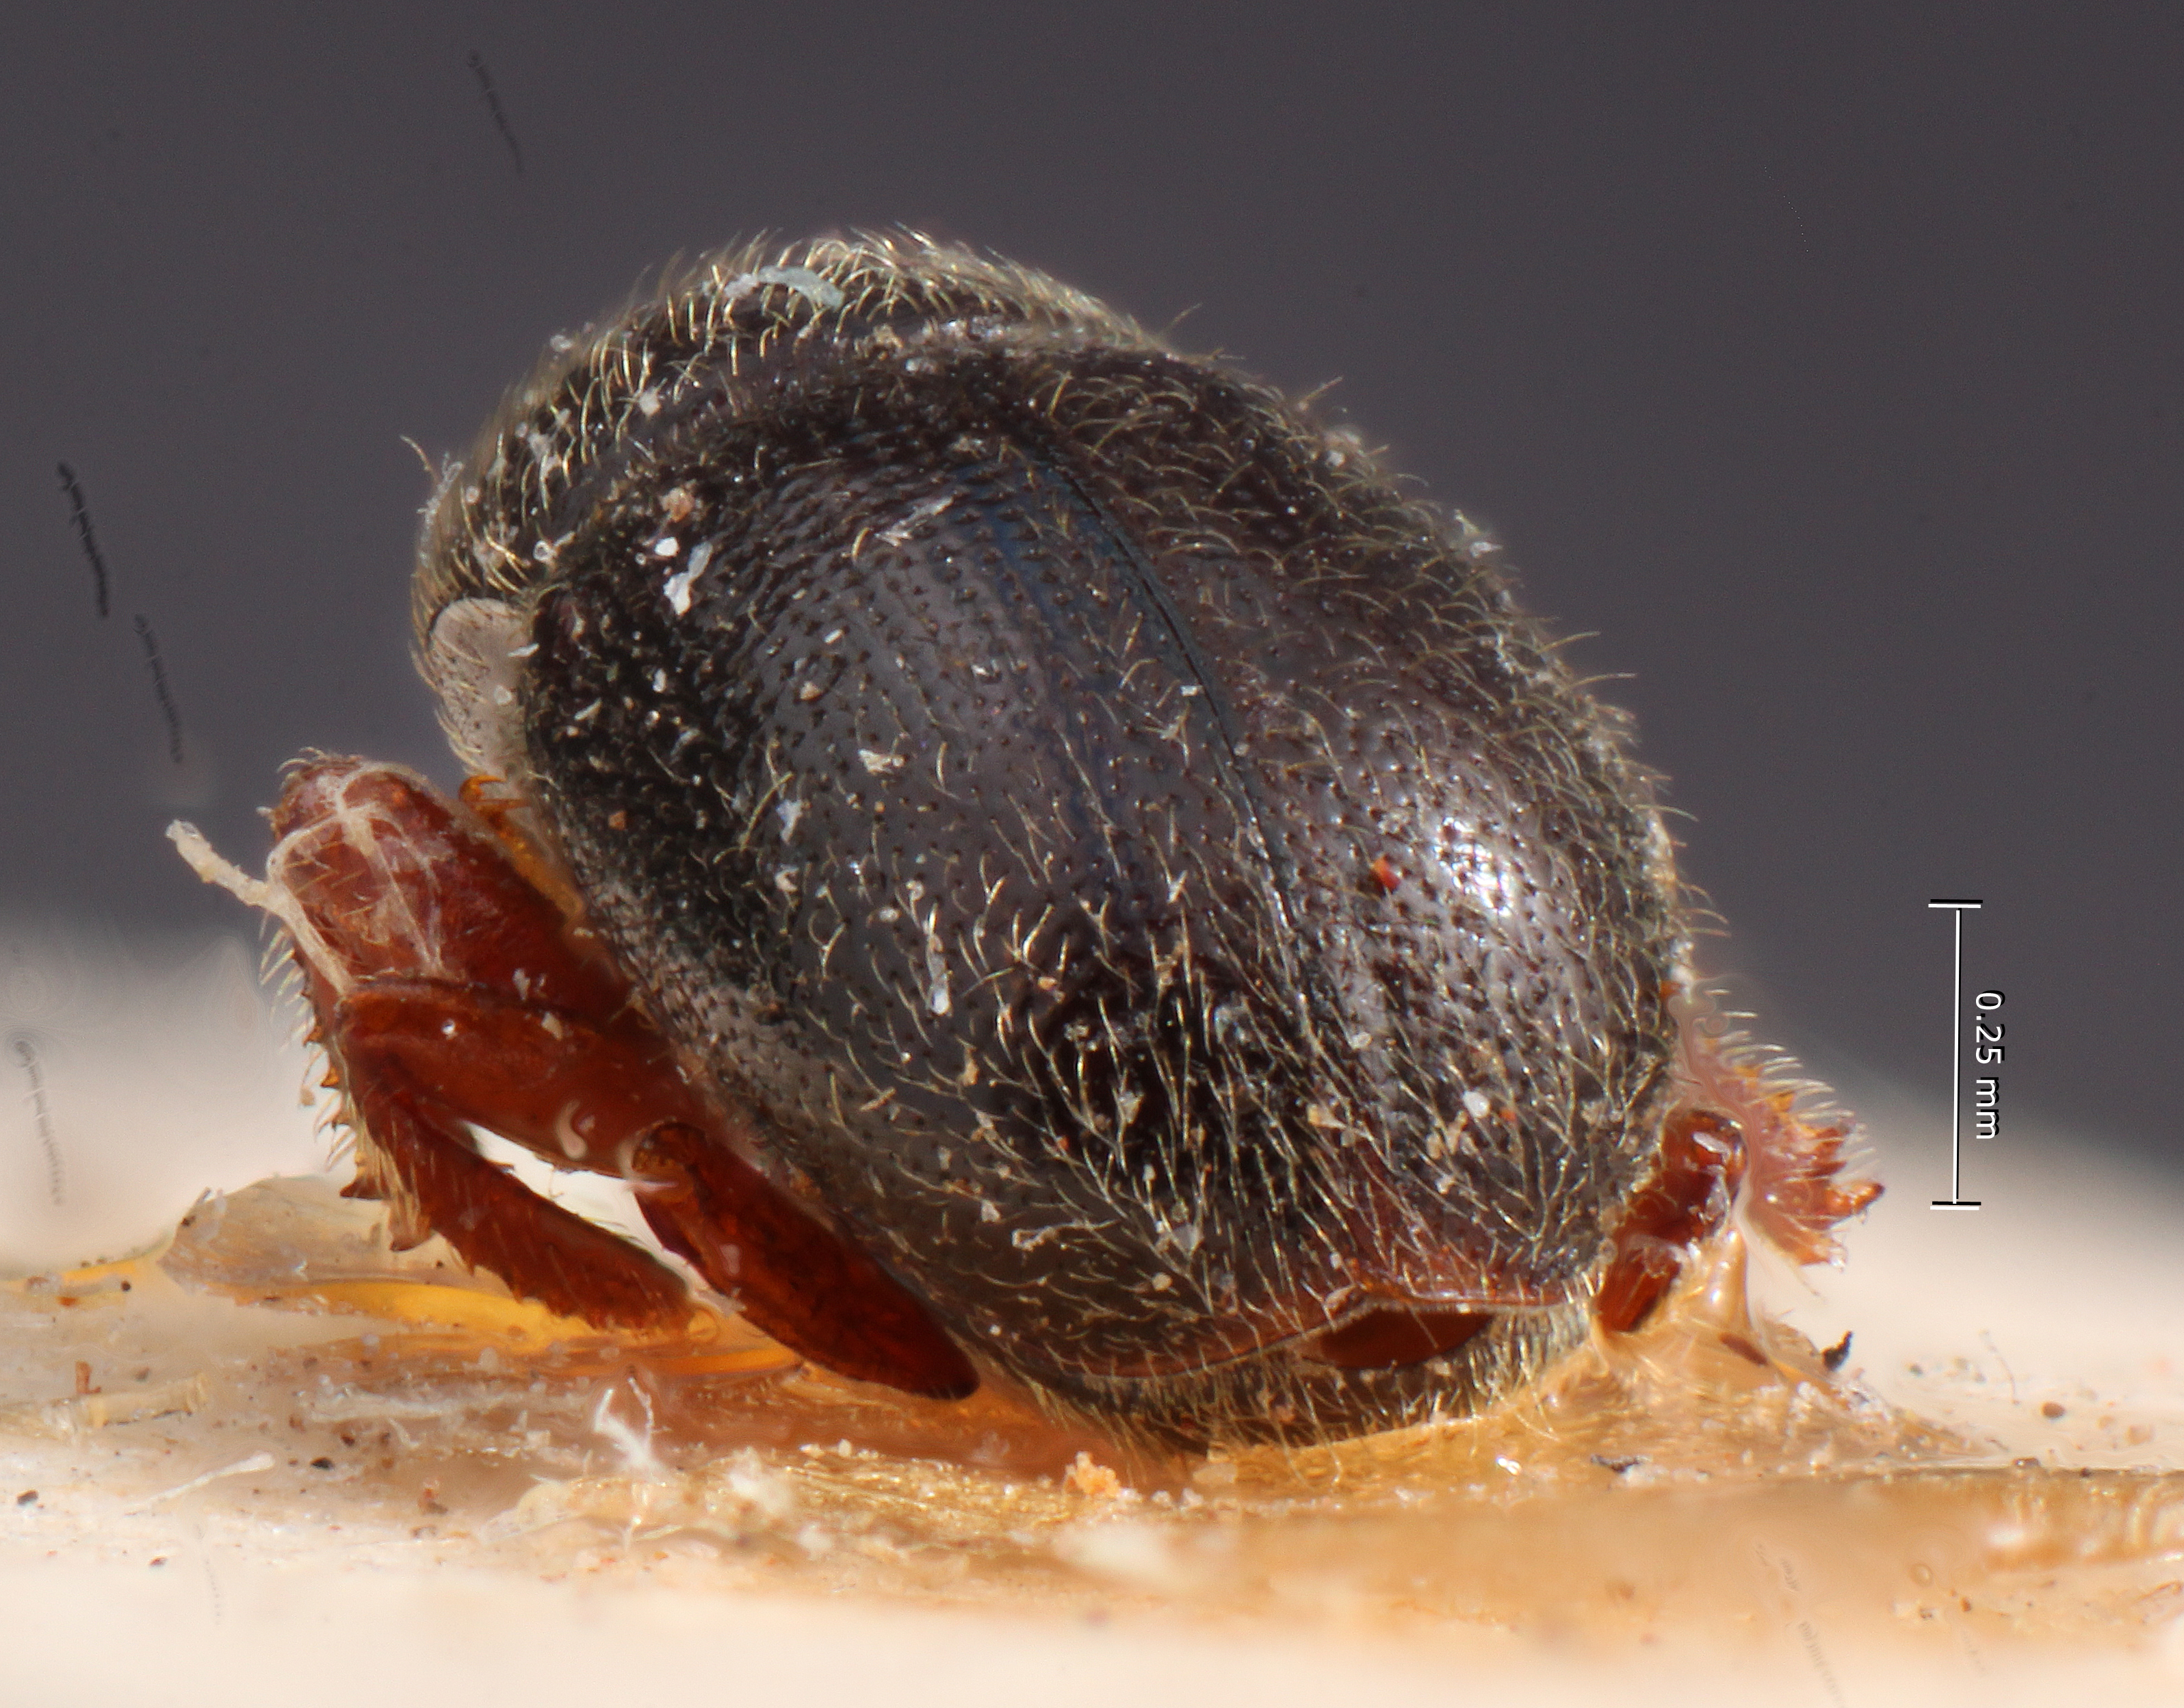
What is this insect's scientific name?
Hylocurosoma elongatum
